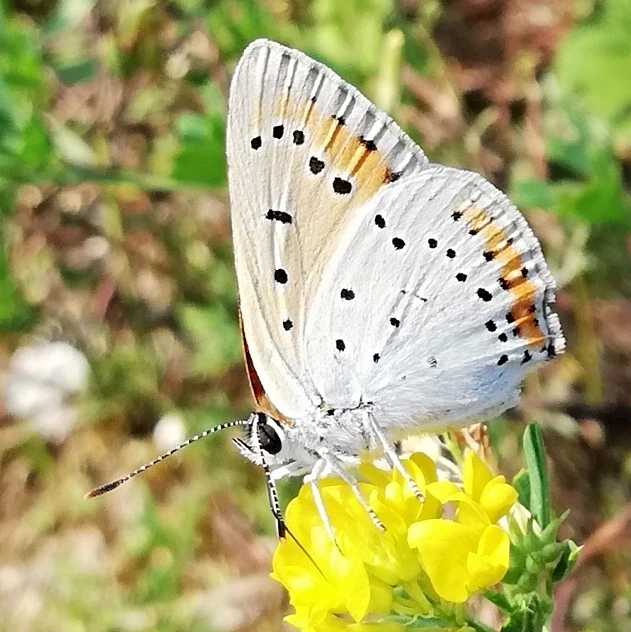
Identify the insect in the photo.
Lycaena dispar
